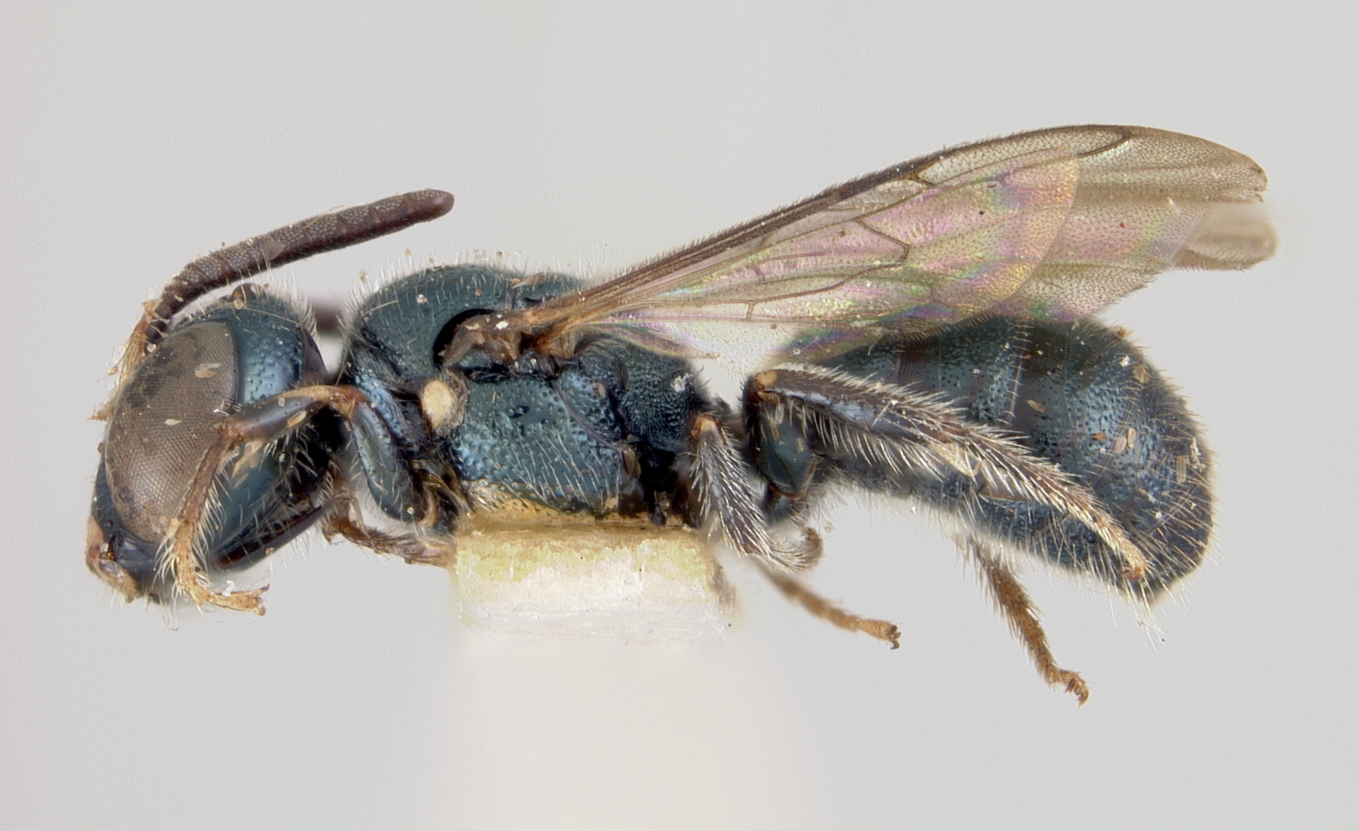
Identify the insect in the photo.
Ceratina bakeri
